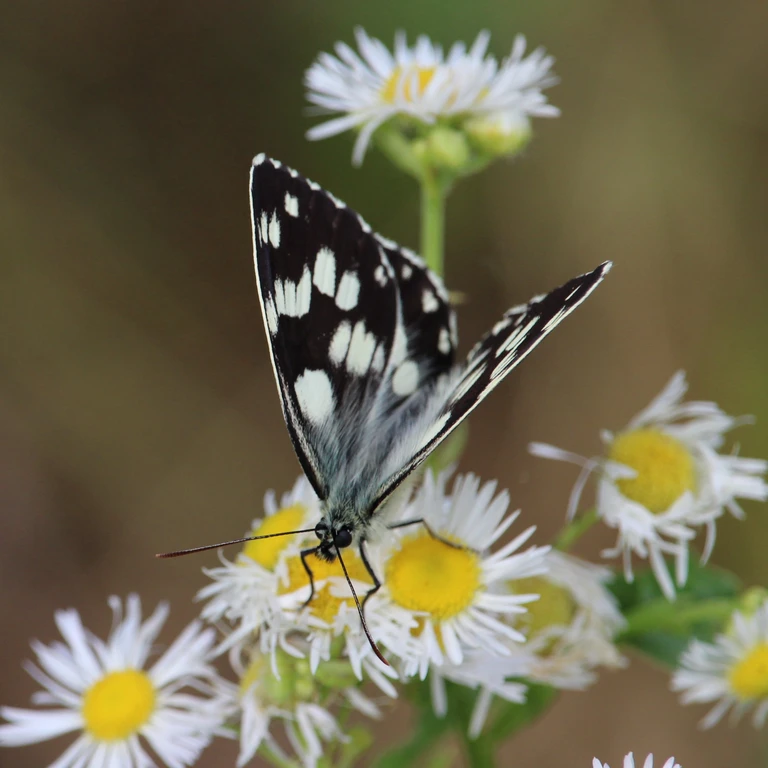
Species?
Melanargia galathea
